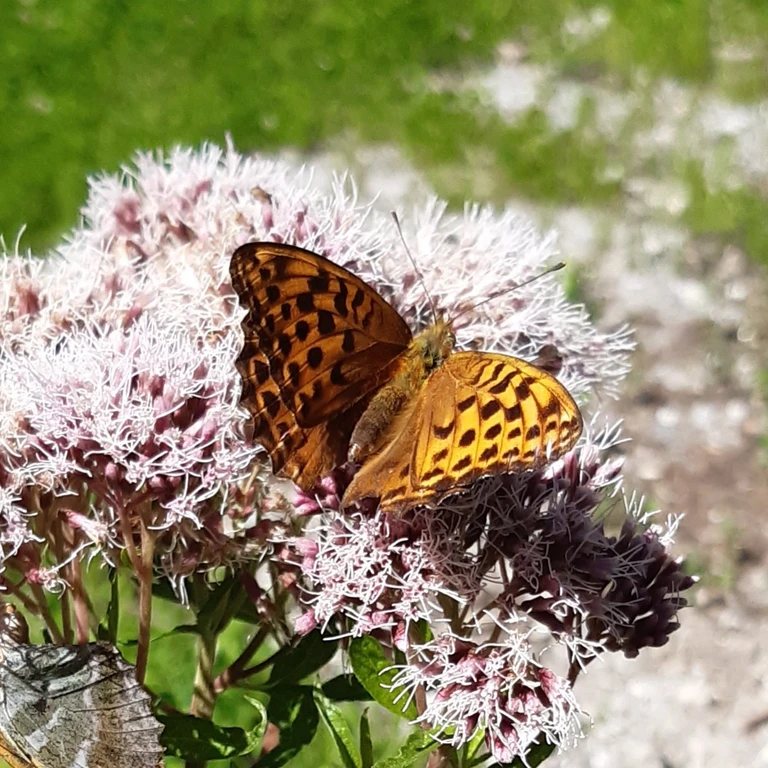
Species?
Argynnis paphia
